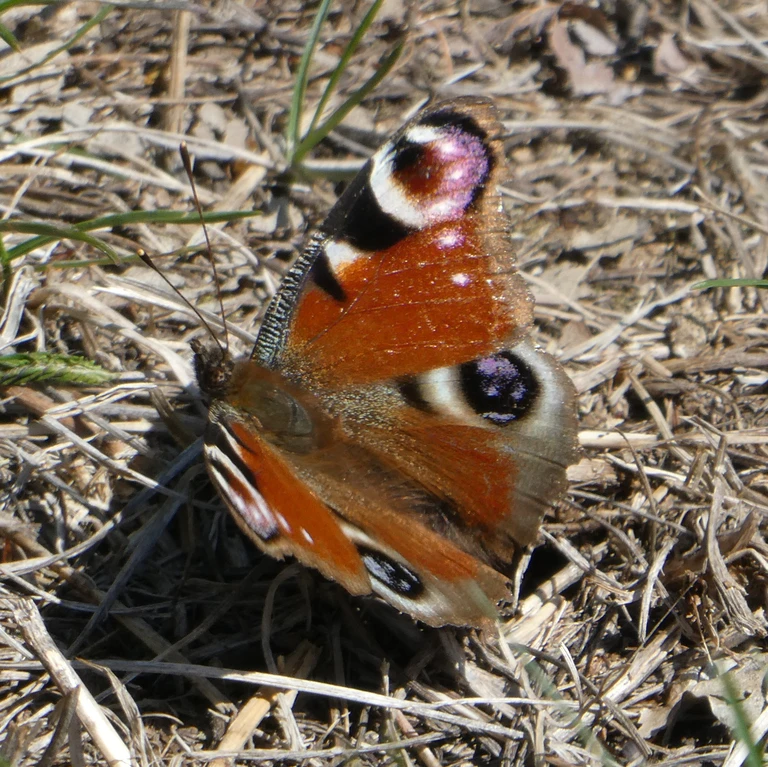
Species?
Aglais io
